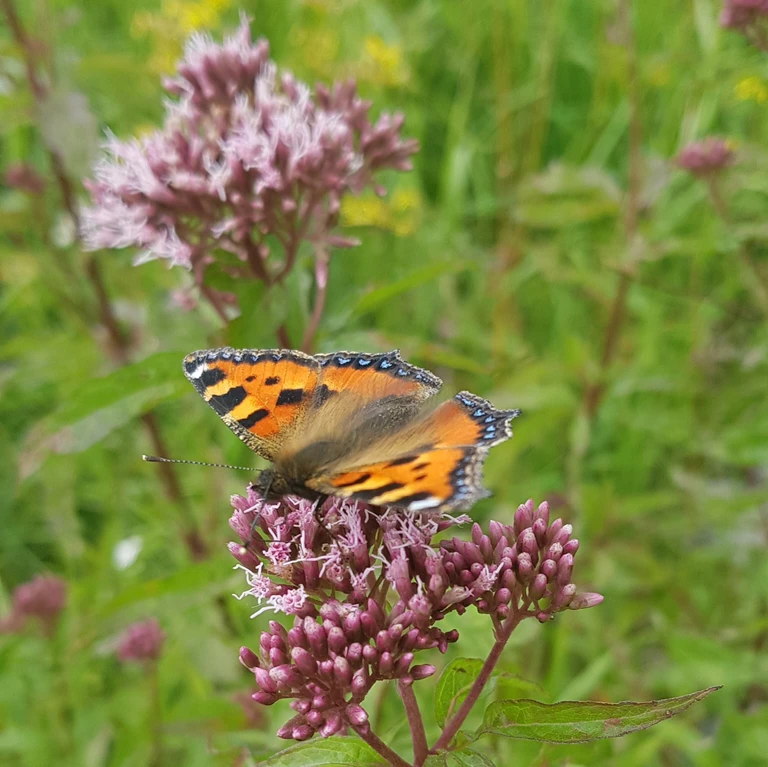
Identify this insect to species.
Aglais urticae
